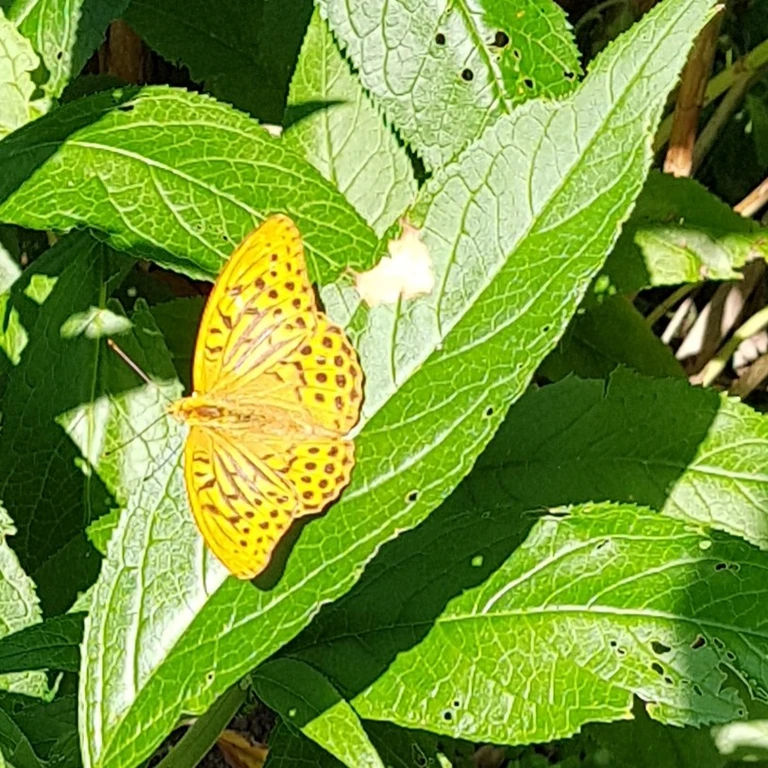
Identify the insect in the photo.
Argynnis paphia
